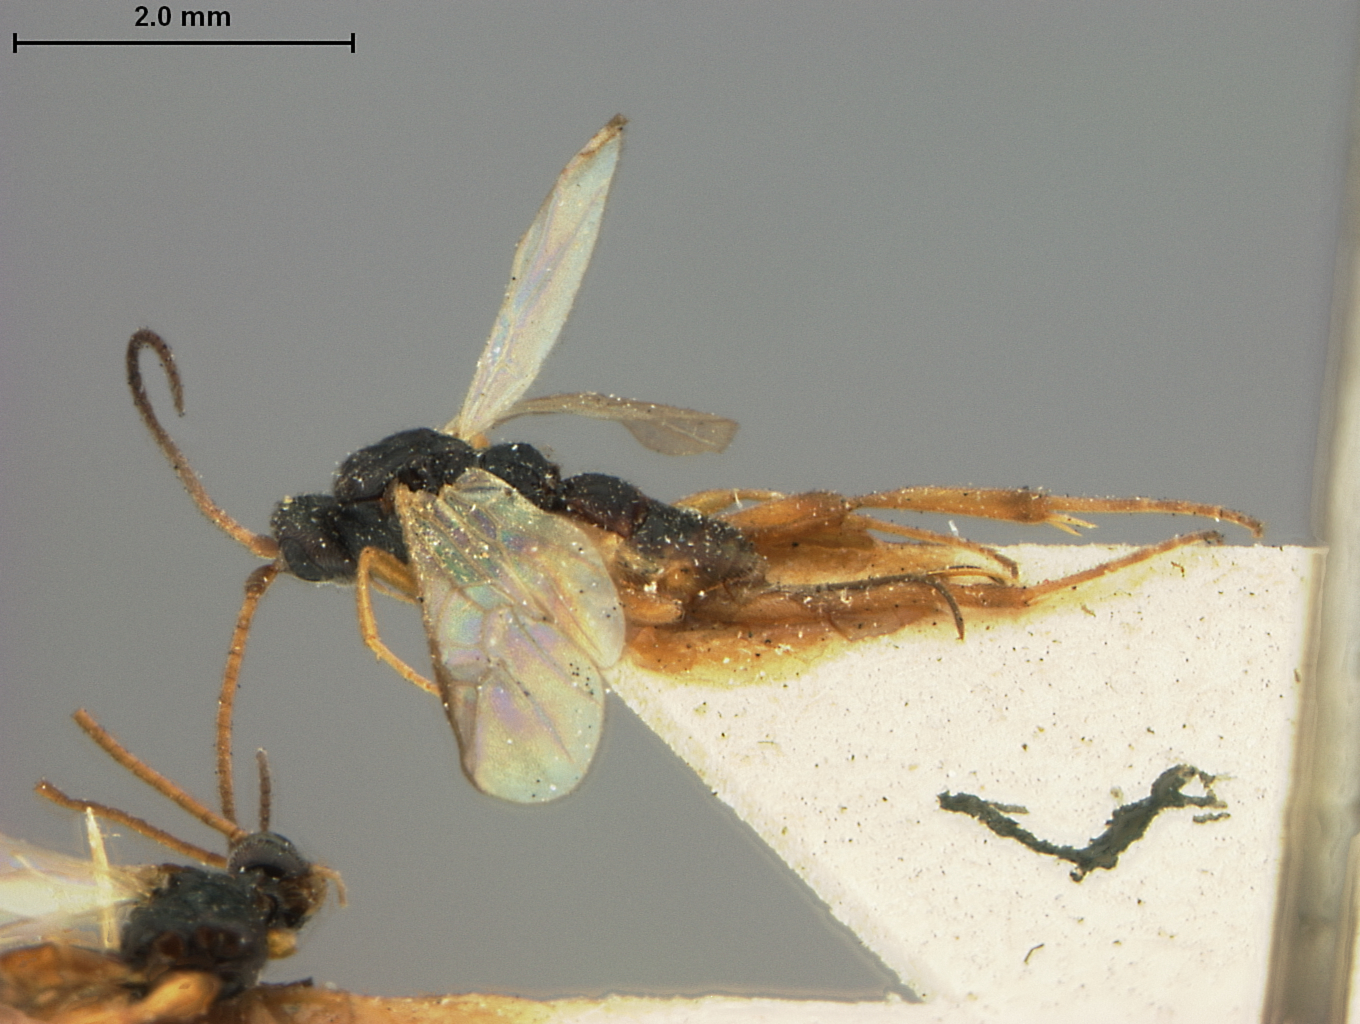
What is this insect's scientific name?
Eubadizon incognitus
